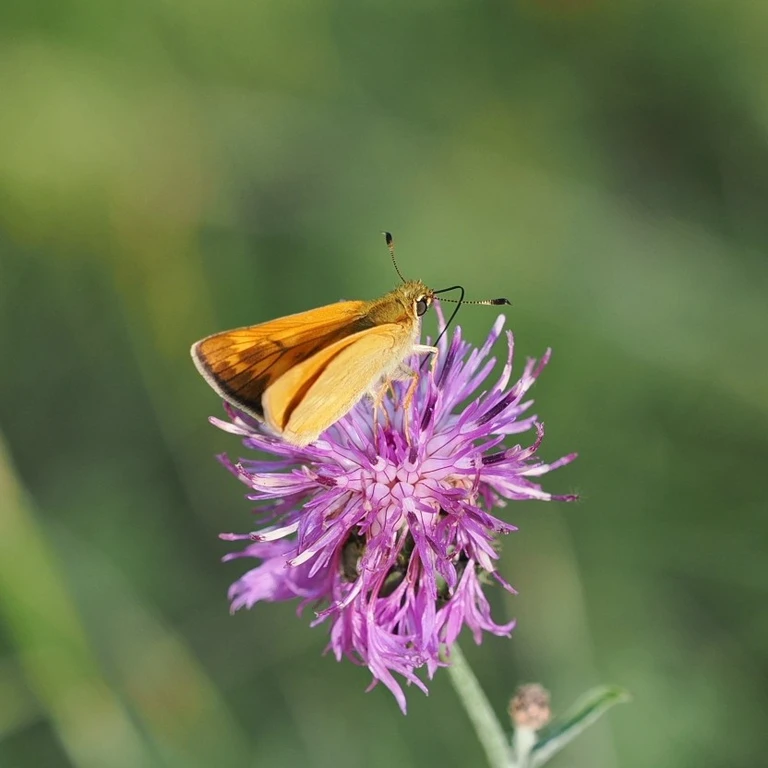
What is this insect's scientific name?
Ochlodes sylvanus (also Ochlodes venata)
